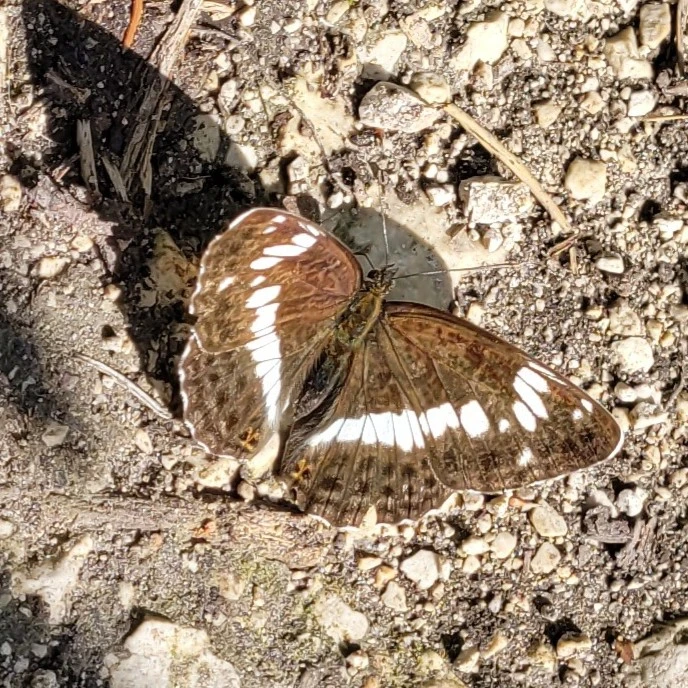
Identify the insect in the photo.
Limenitis camilla (also Ladoga camilla)
